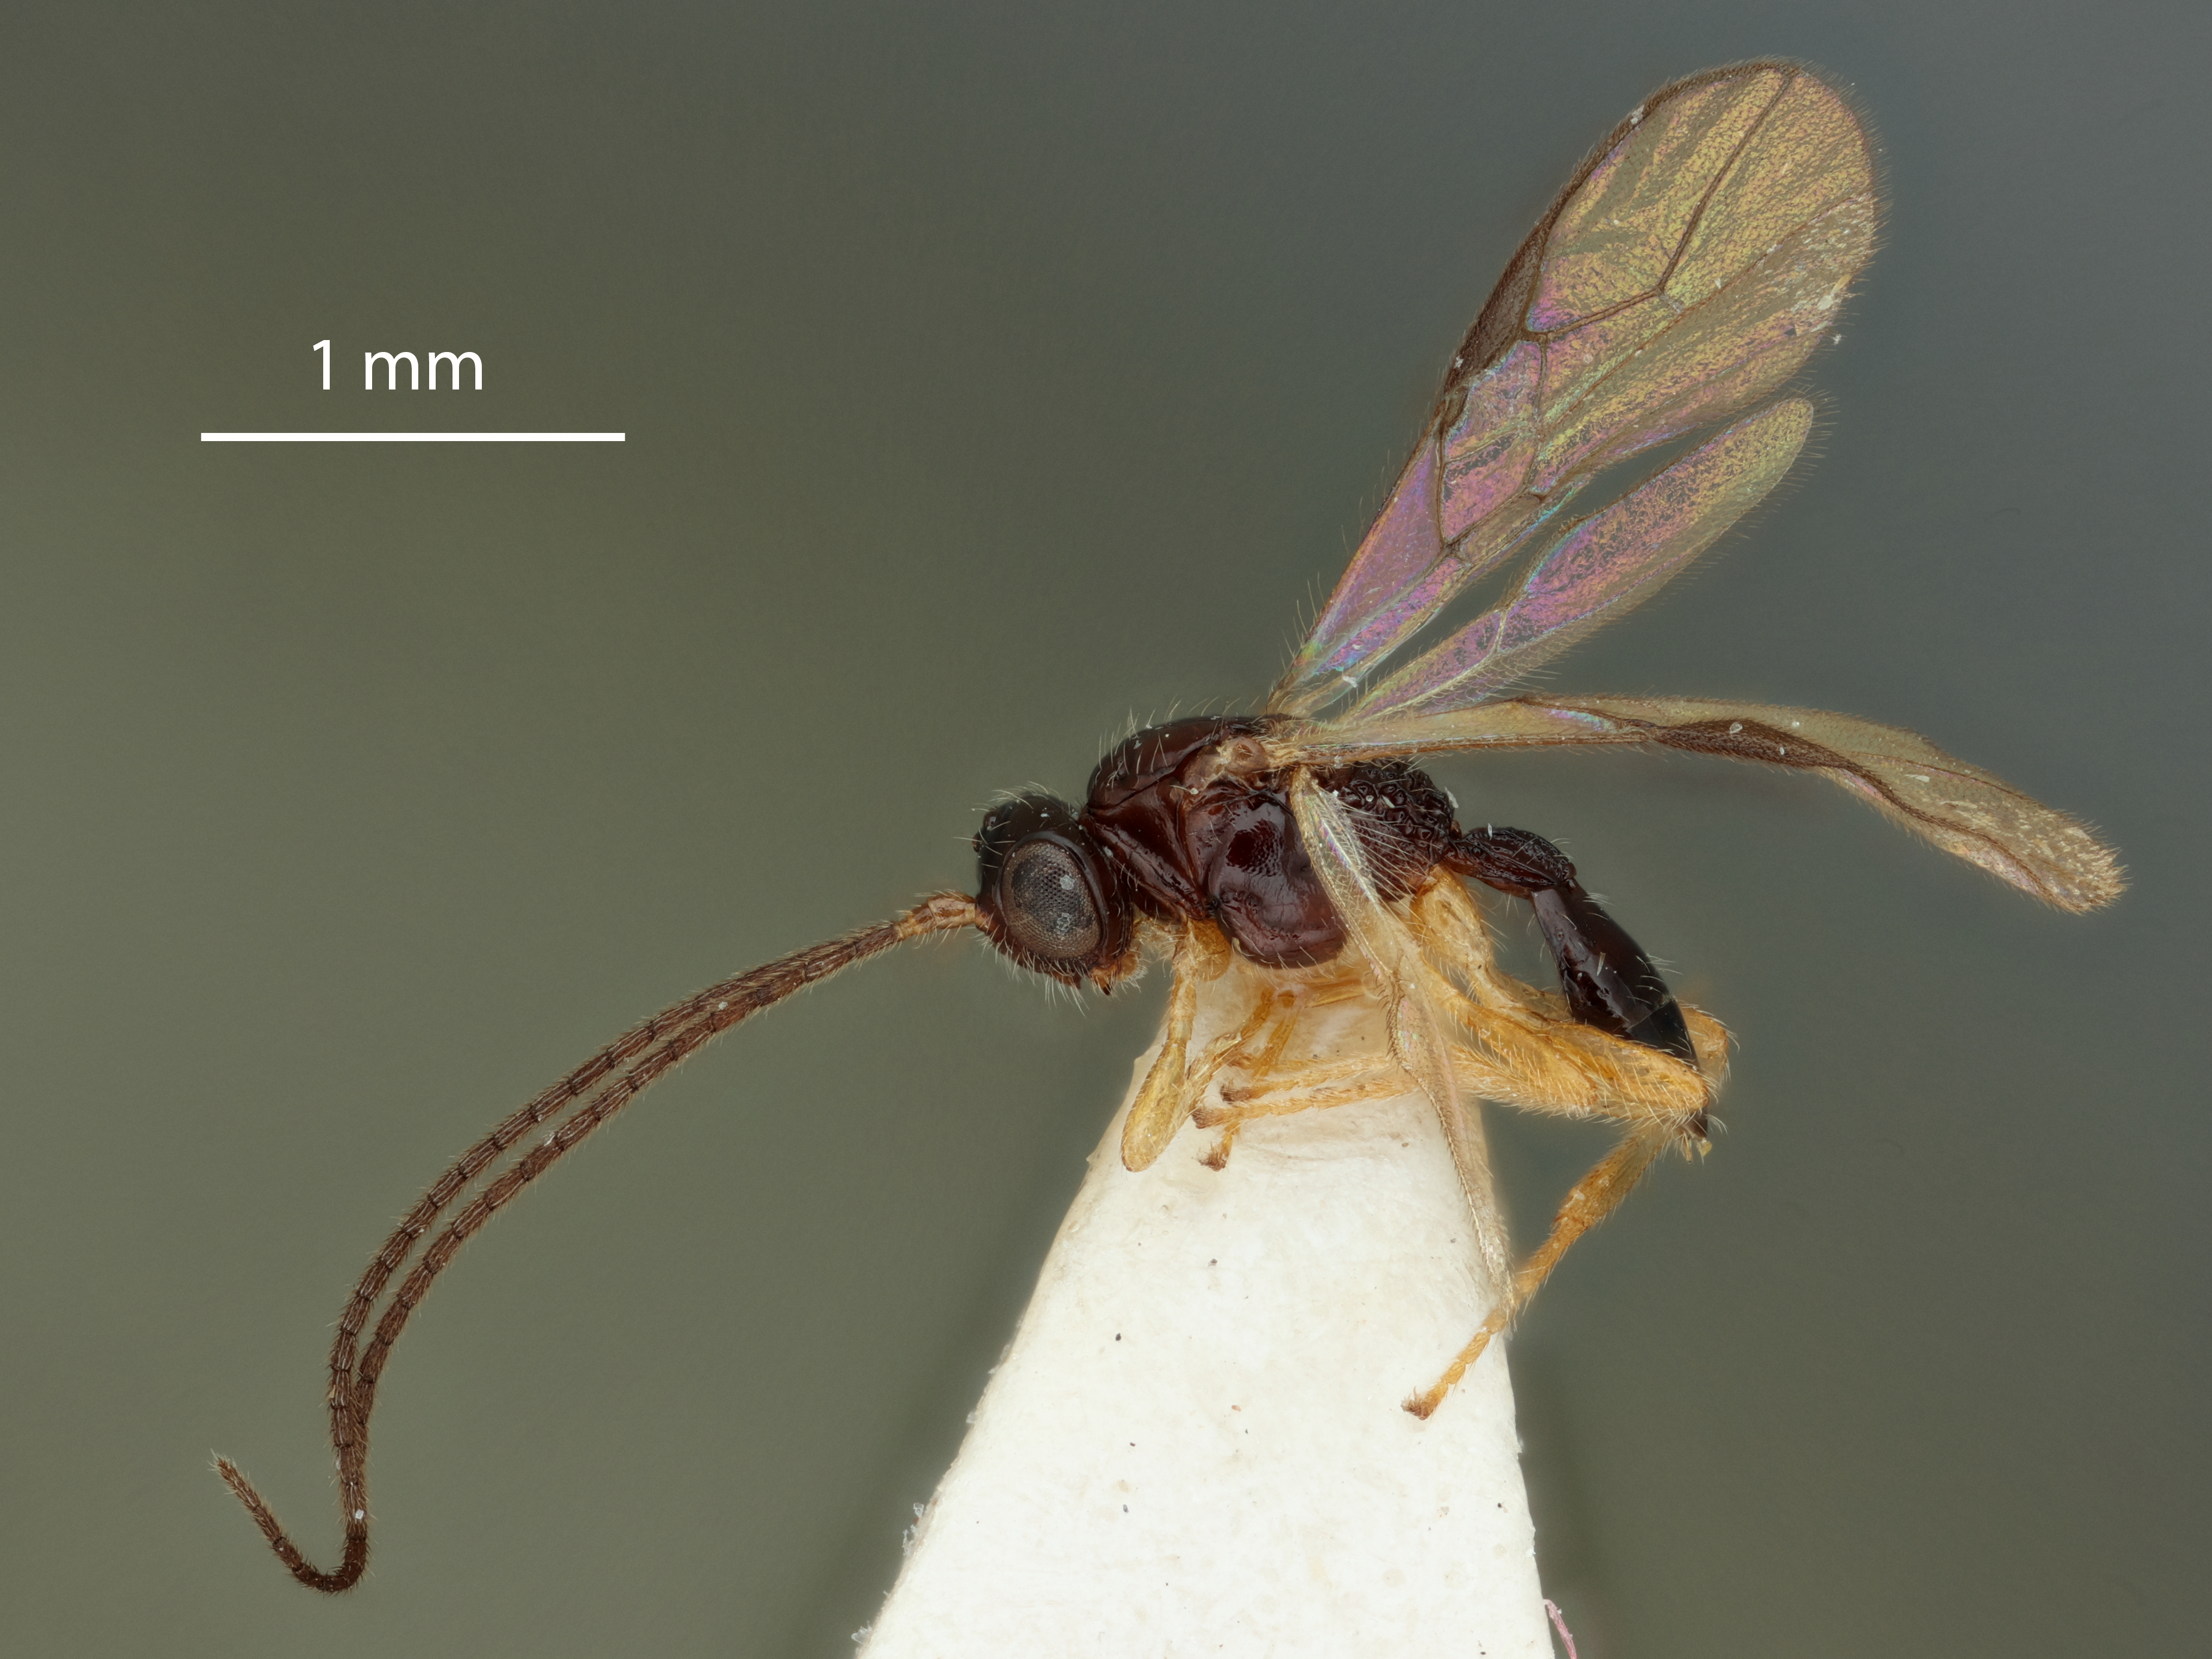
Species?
Opius angustisulcus
